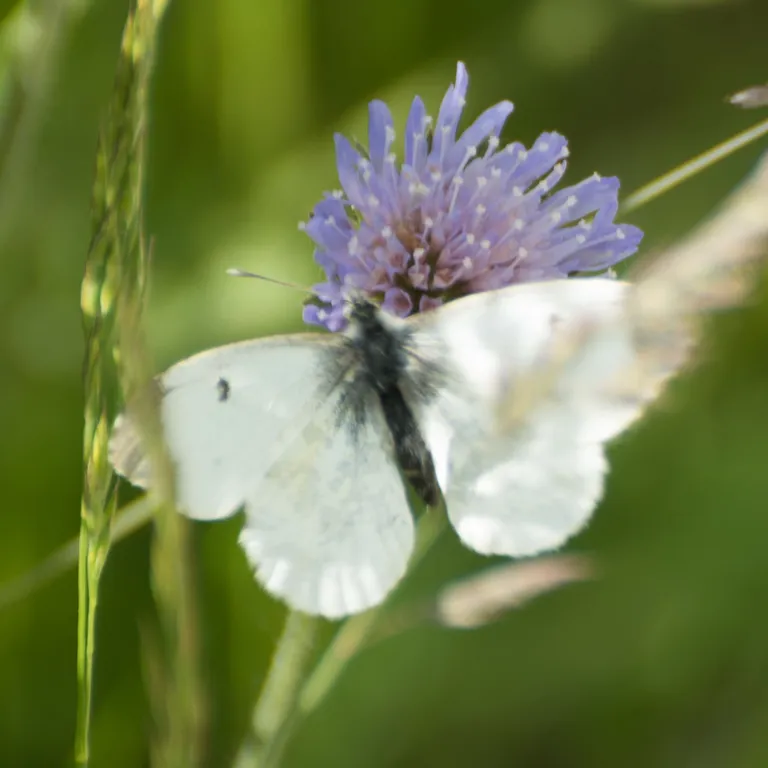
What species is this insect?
Anthocharis cardamines
